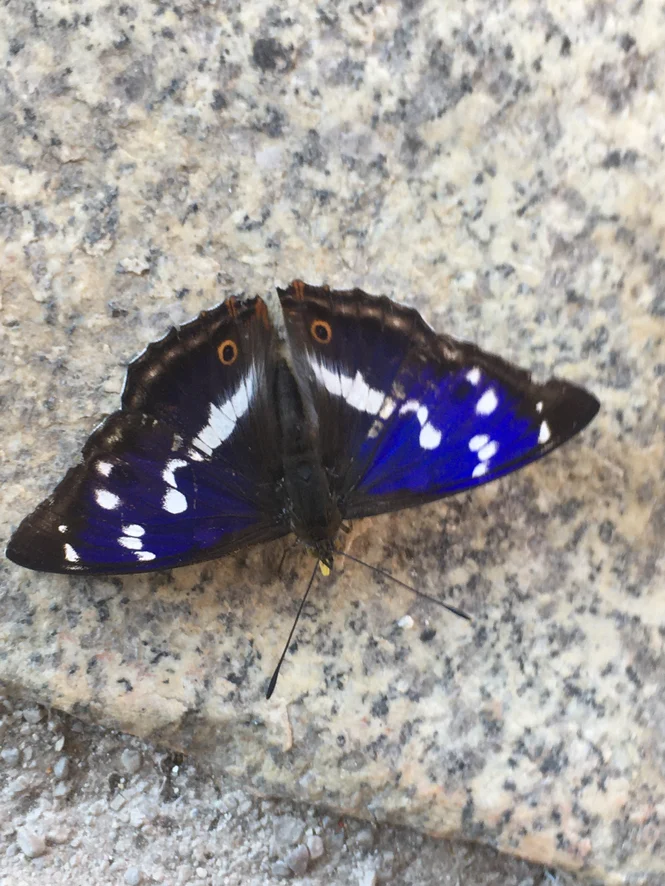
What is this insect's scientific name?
Apatura iris
